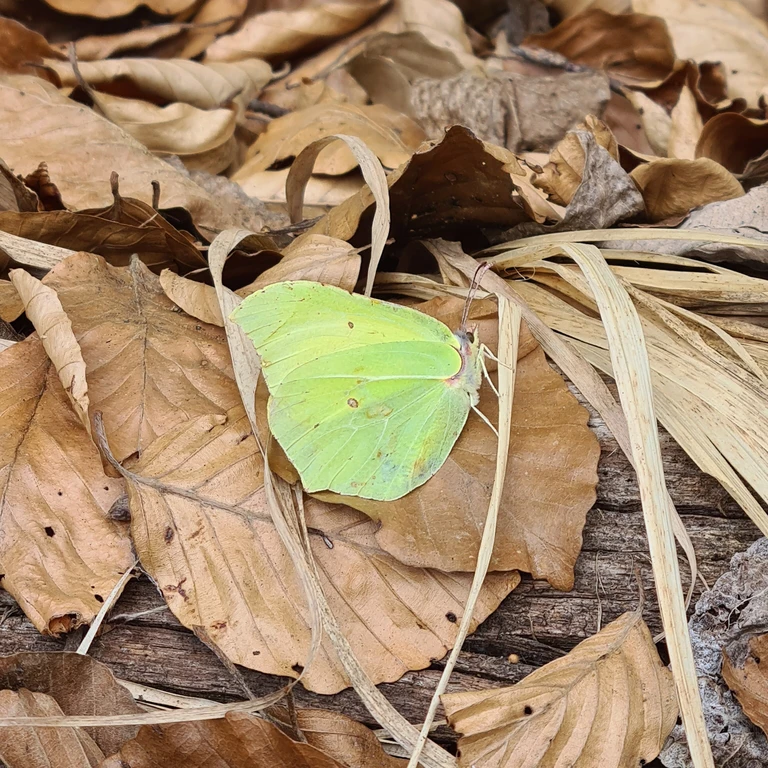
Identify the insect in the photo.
Gonepteryx rhamni
